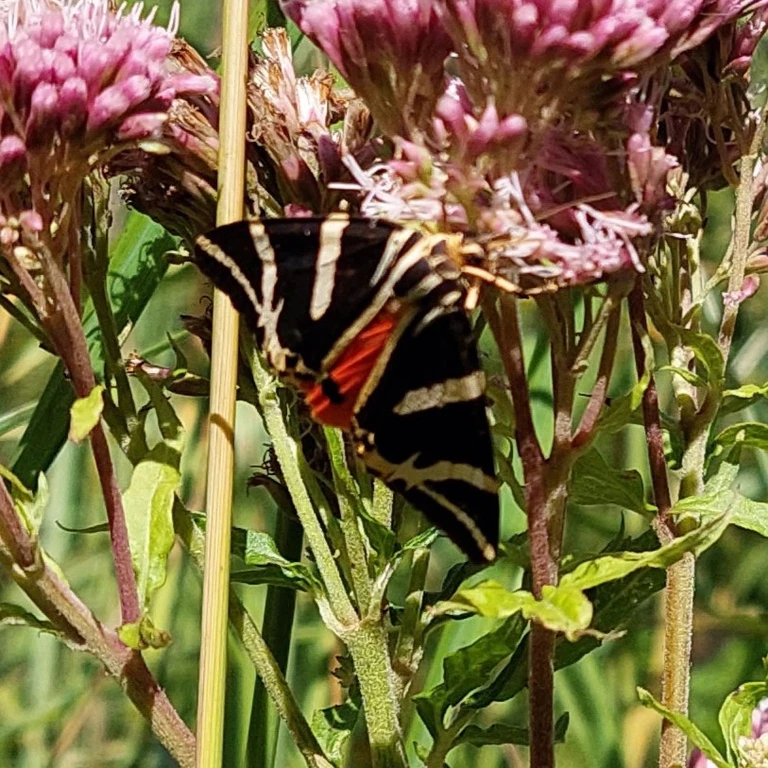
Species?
Euplagia quadripunctaria
